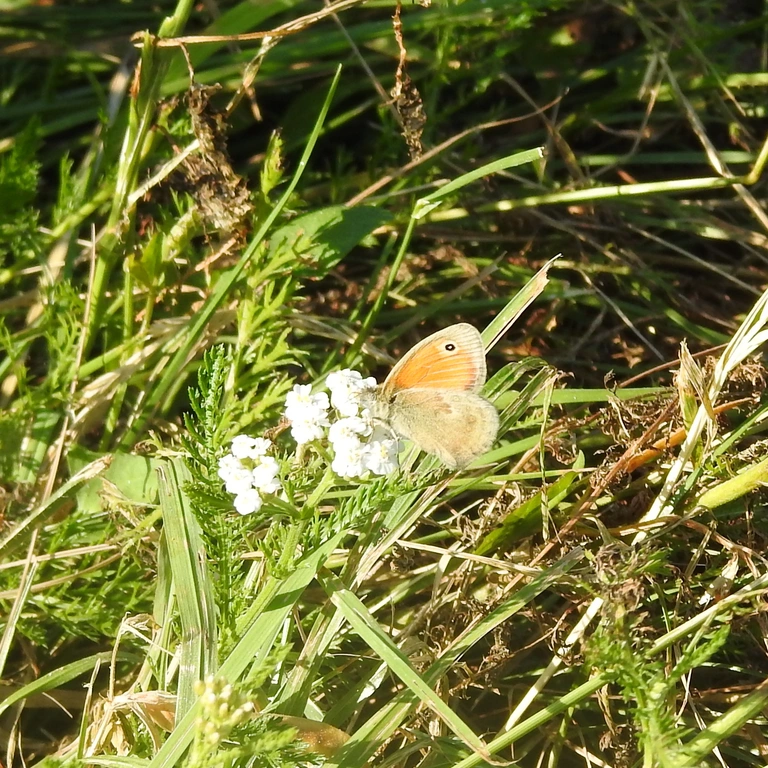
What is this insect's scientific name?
Coenonympha pamphilus
